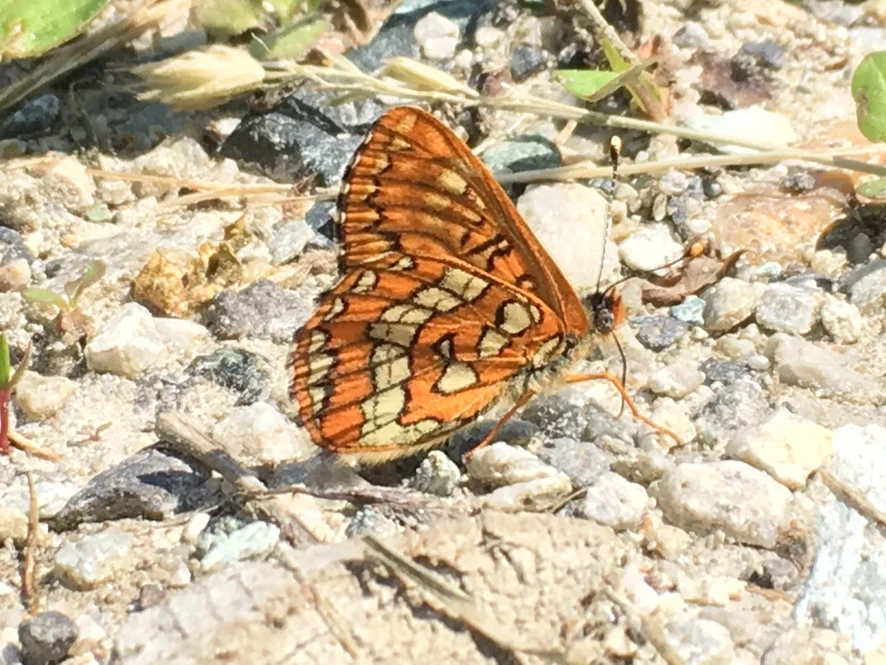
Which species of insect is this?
Euphydryas maturna
